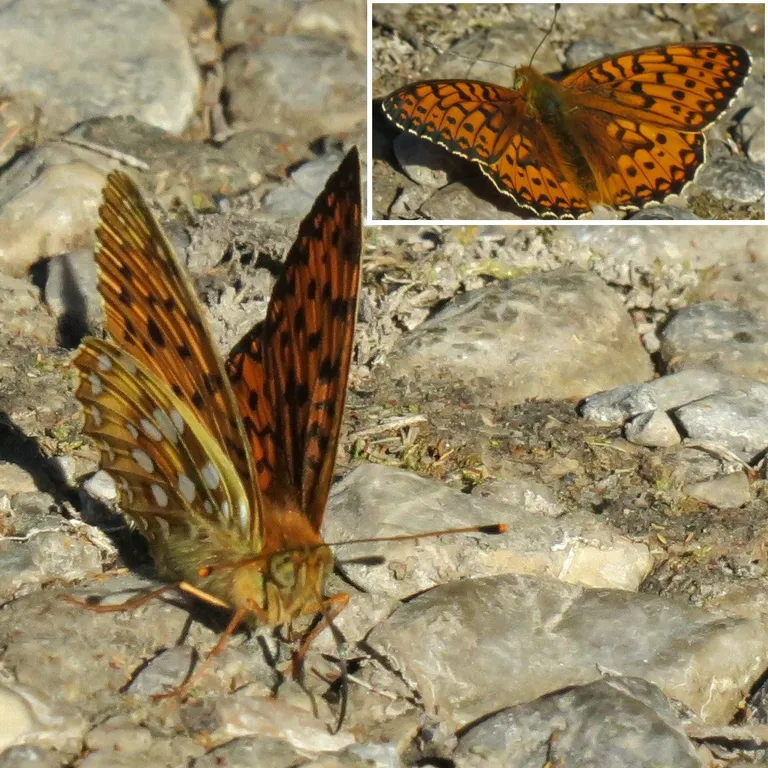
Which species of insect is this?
Speyeria aglaja
